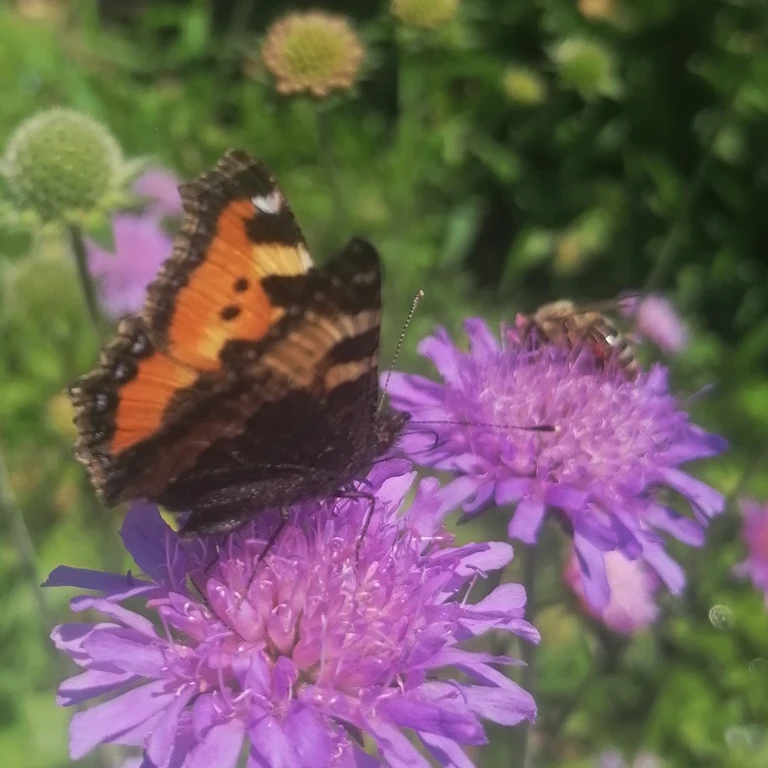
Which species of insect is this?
Aglais urticae
